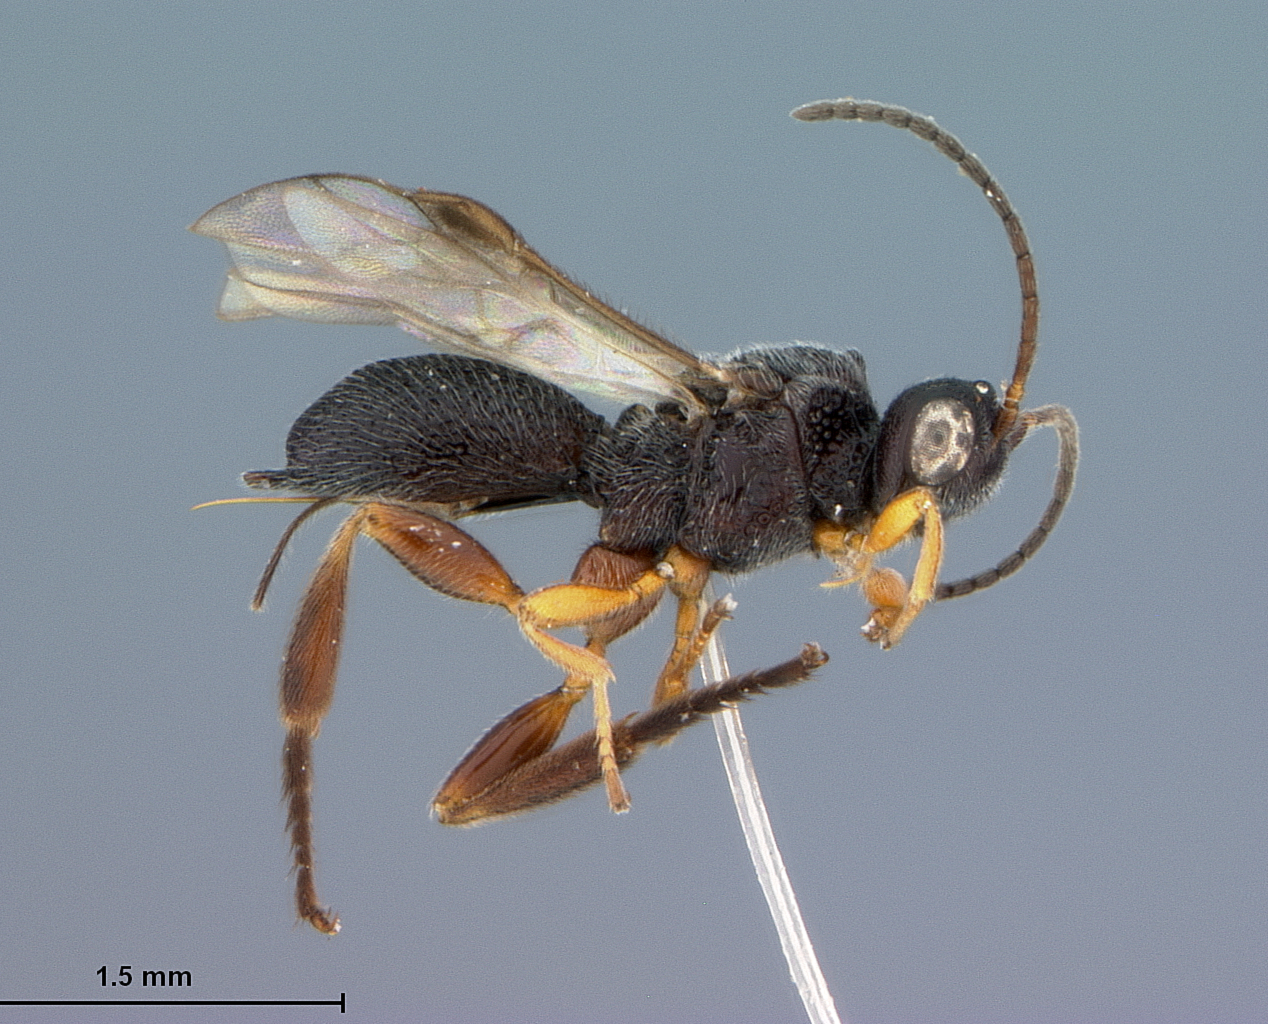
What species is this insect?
Urosigalphus eulechriopis
